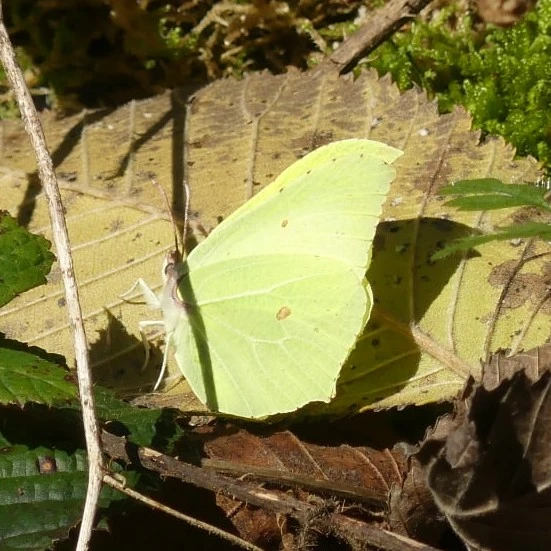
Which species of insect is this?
Gonepteryx rhamni
